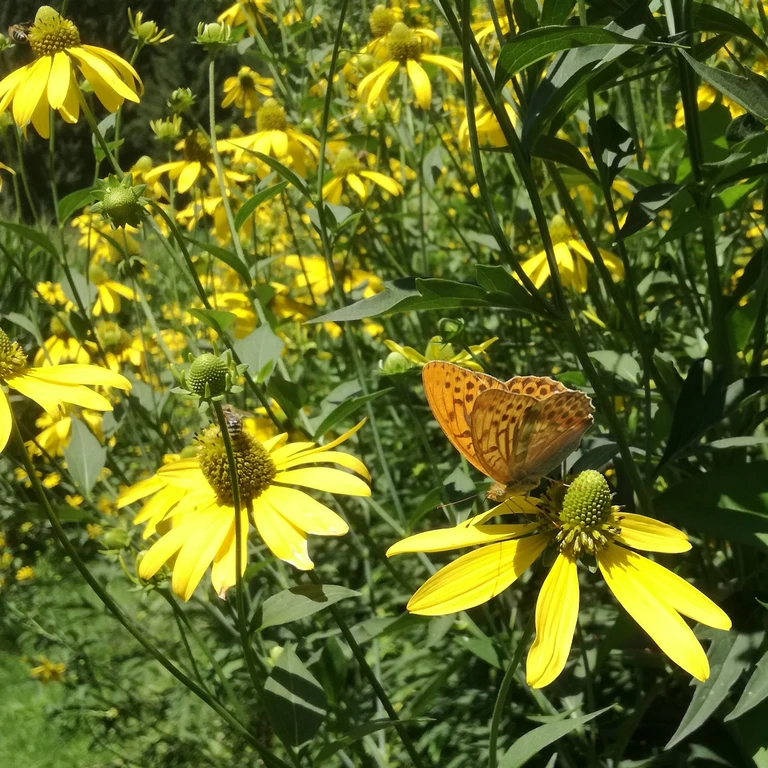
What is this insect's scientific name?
Argynnis paphia
